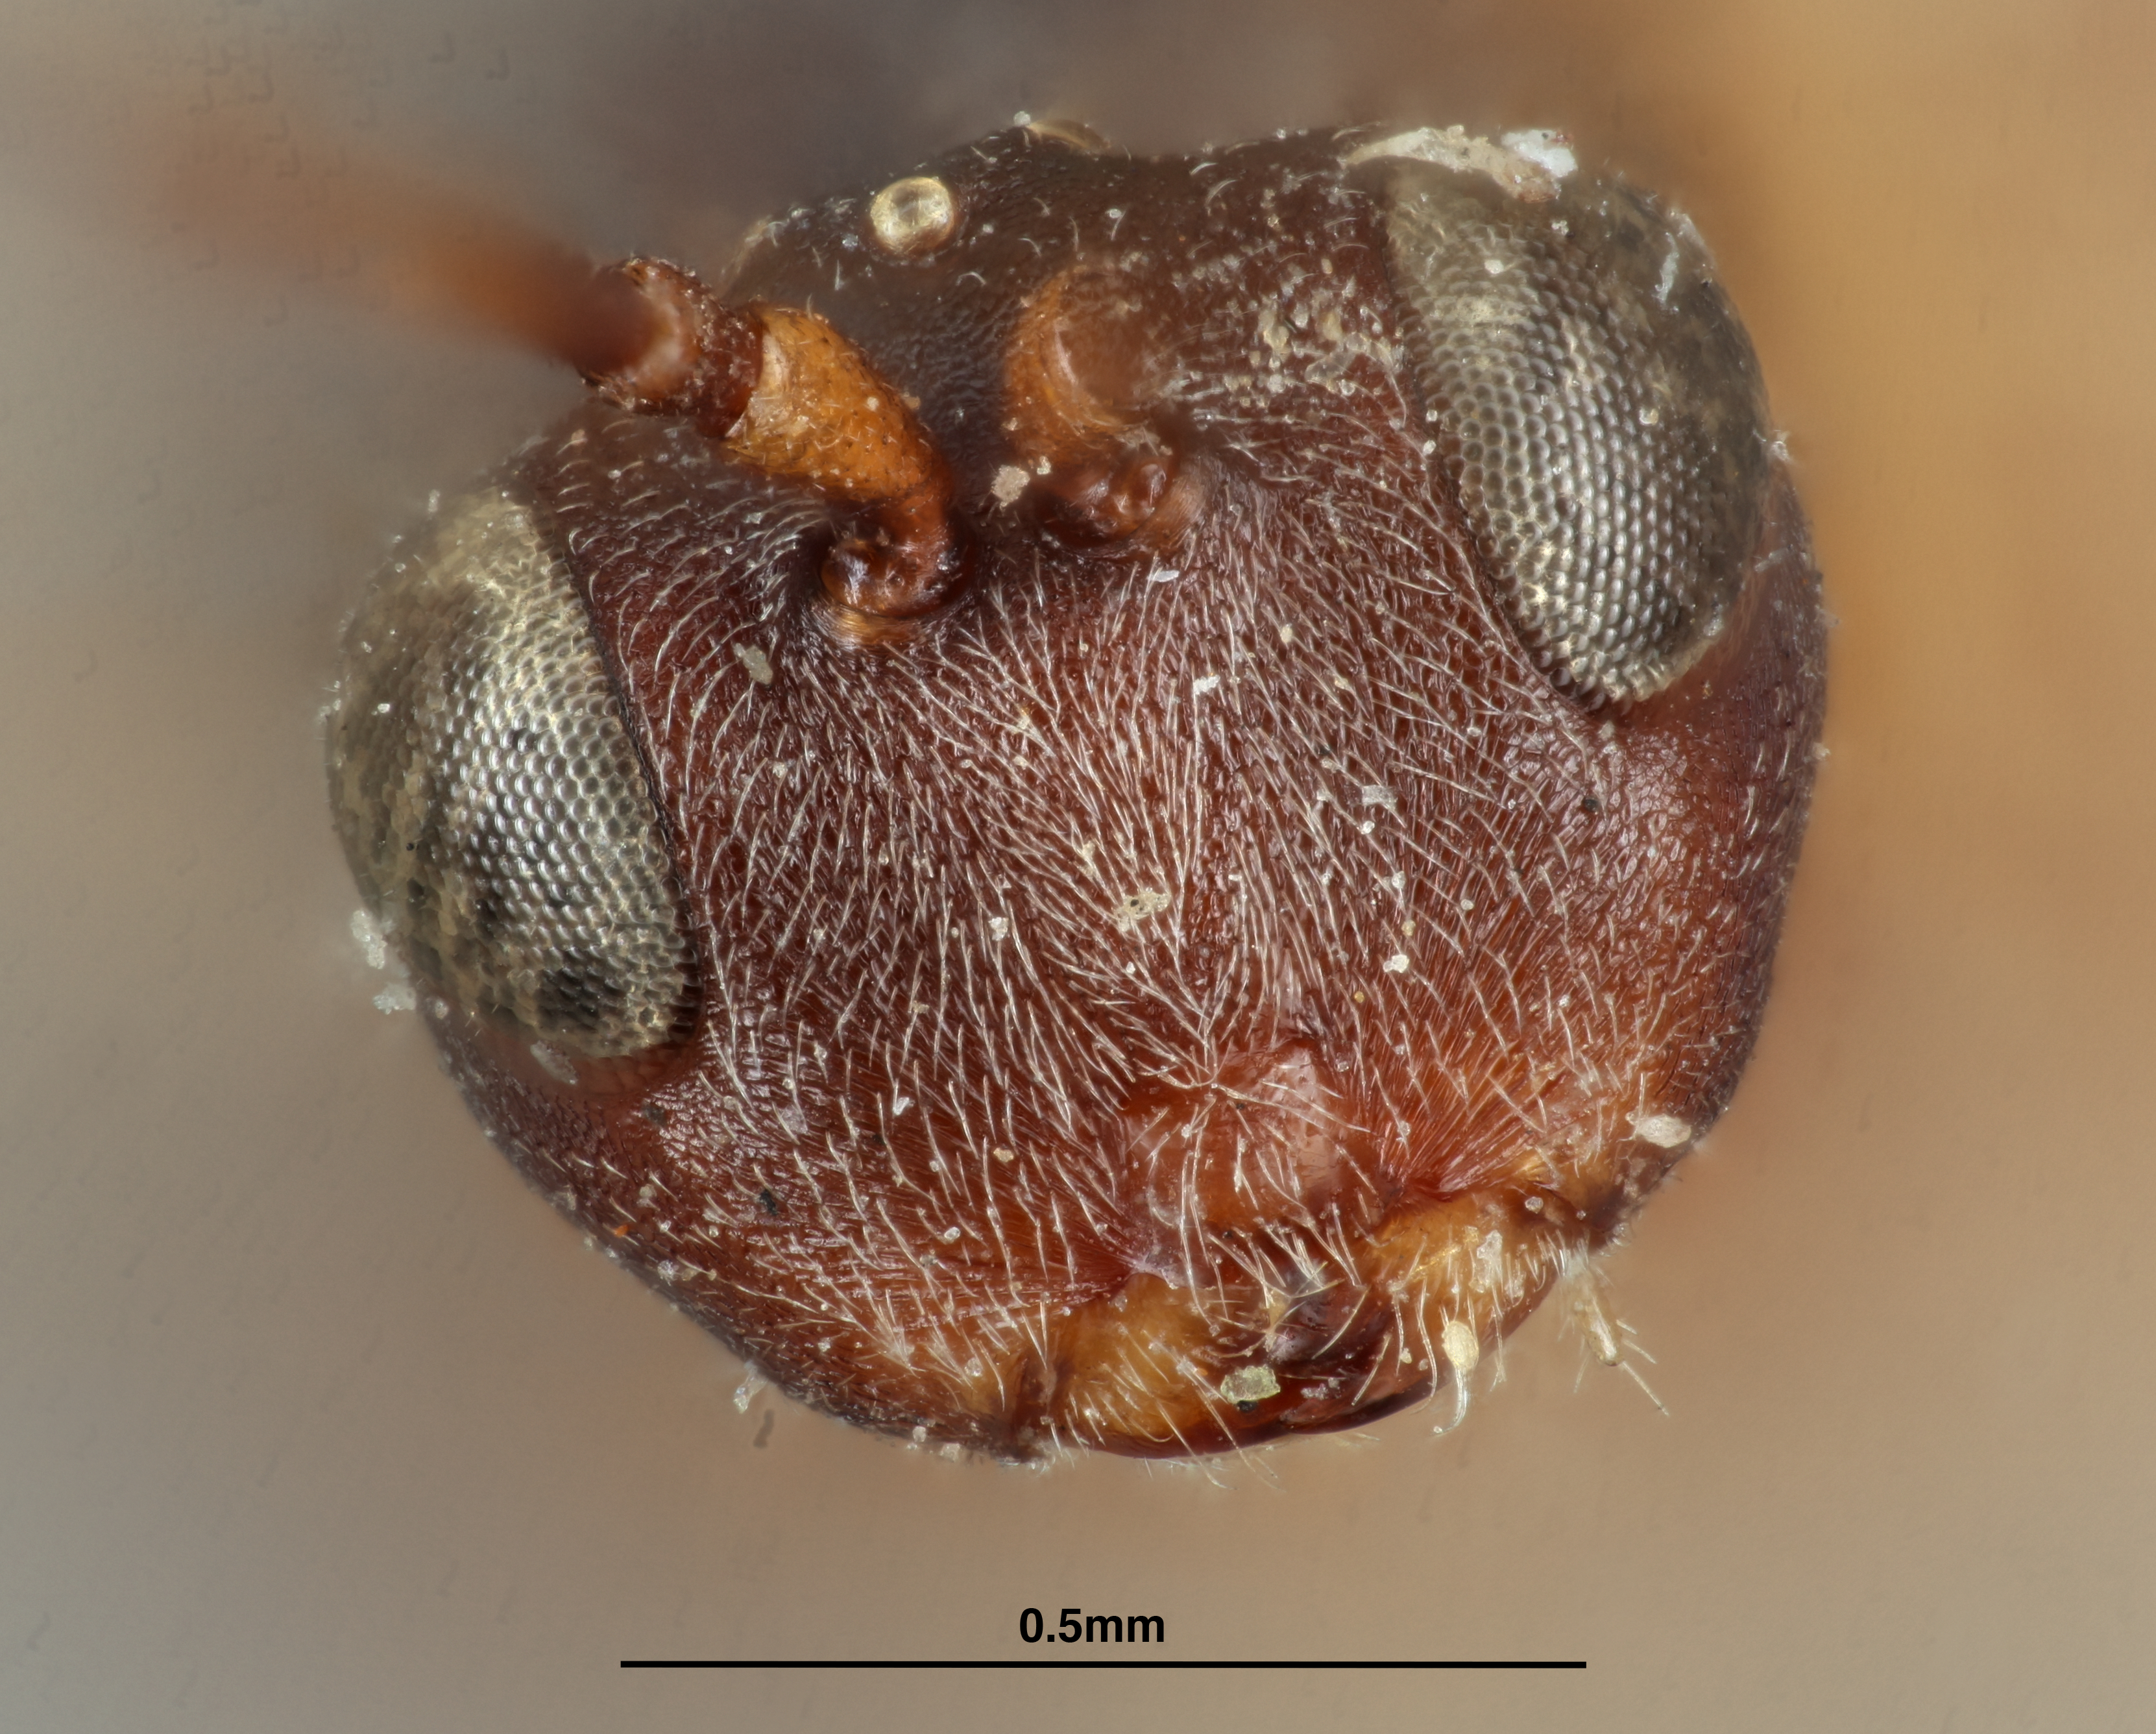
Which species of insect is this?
Aulax cavicola
